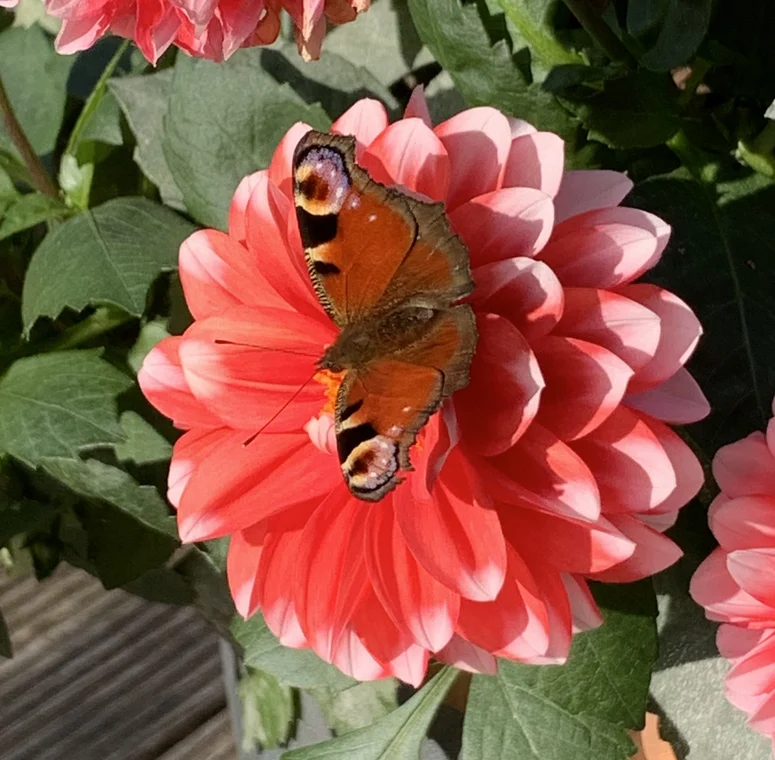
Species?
Aglais io
